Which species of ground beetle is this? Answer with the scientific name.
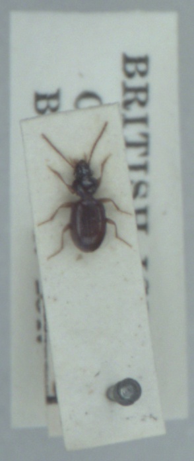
Epaphius secalis
